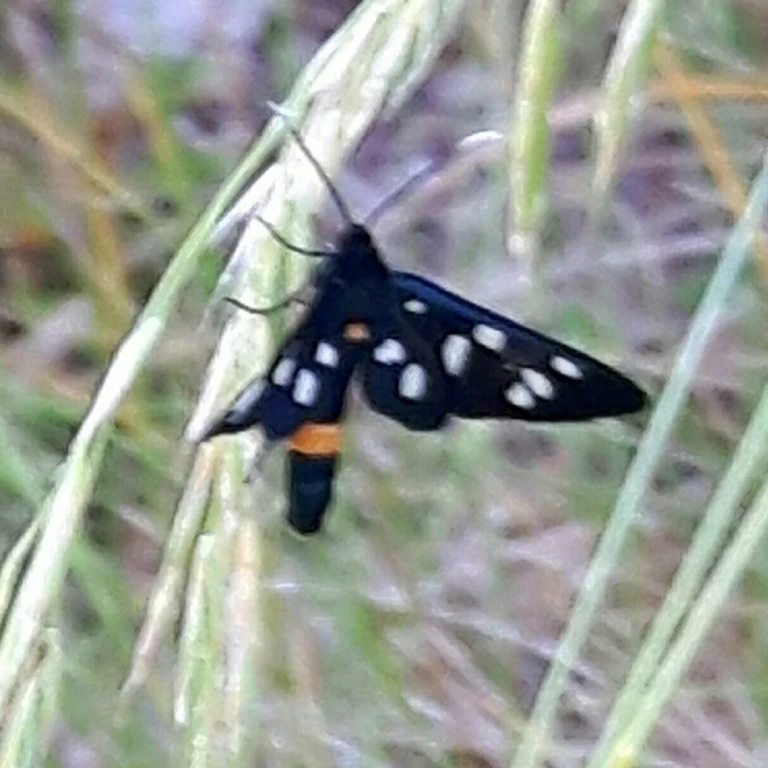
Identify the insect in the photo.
Amata phegea
